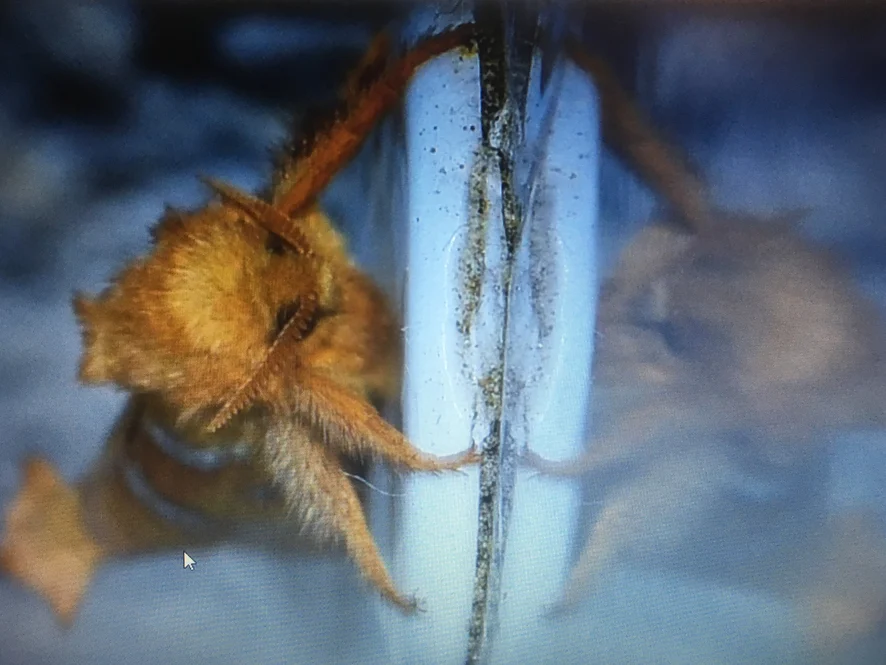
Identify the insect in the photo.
Triodia sylvina
